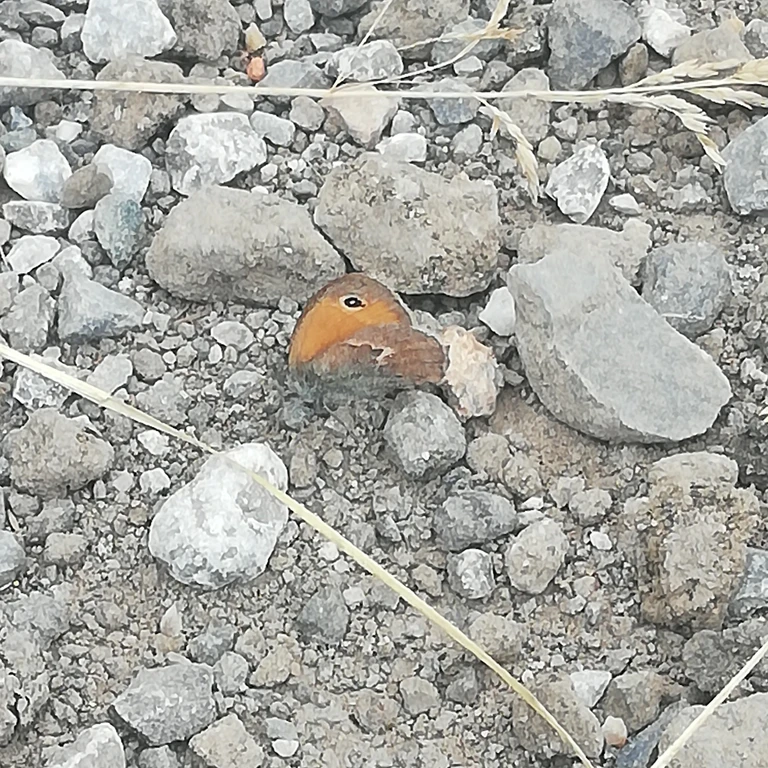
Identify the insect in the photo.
Coenonympha pamphilus
